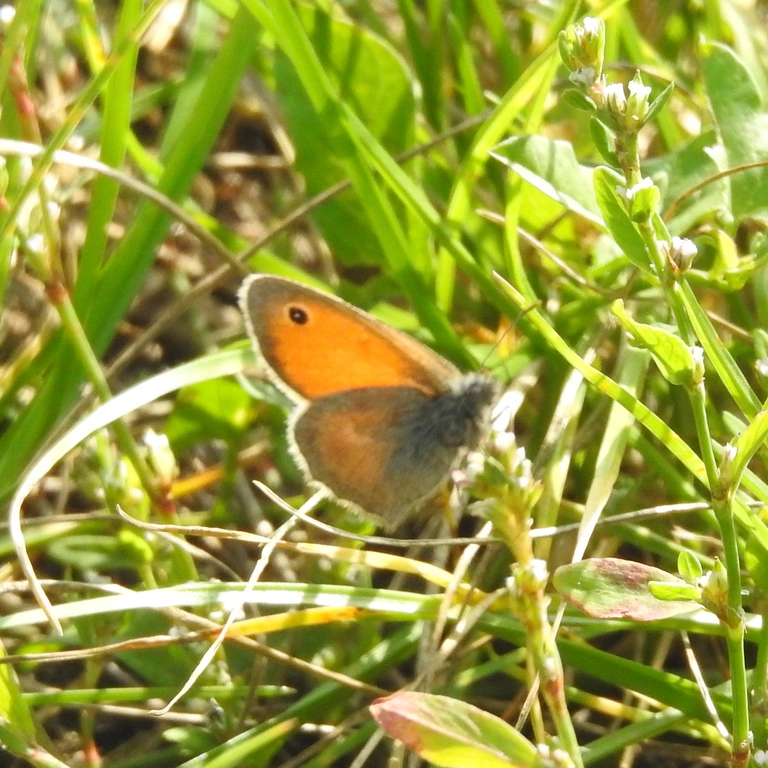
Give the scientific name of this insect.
Coenonympha pamphilus
